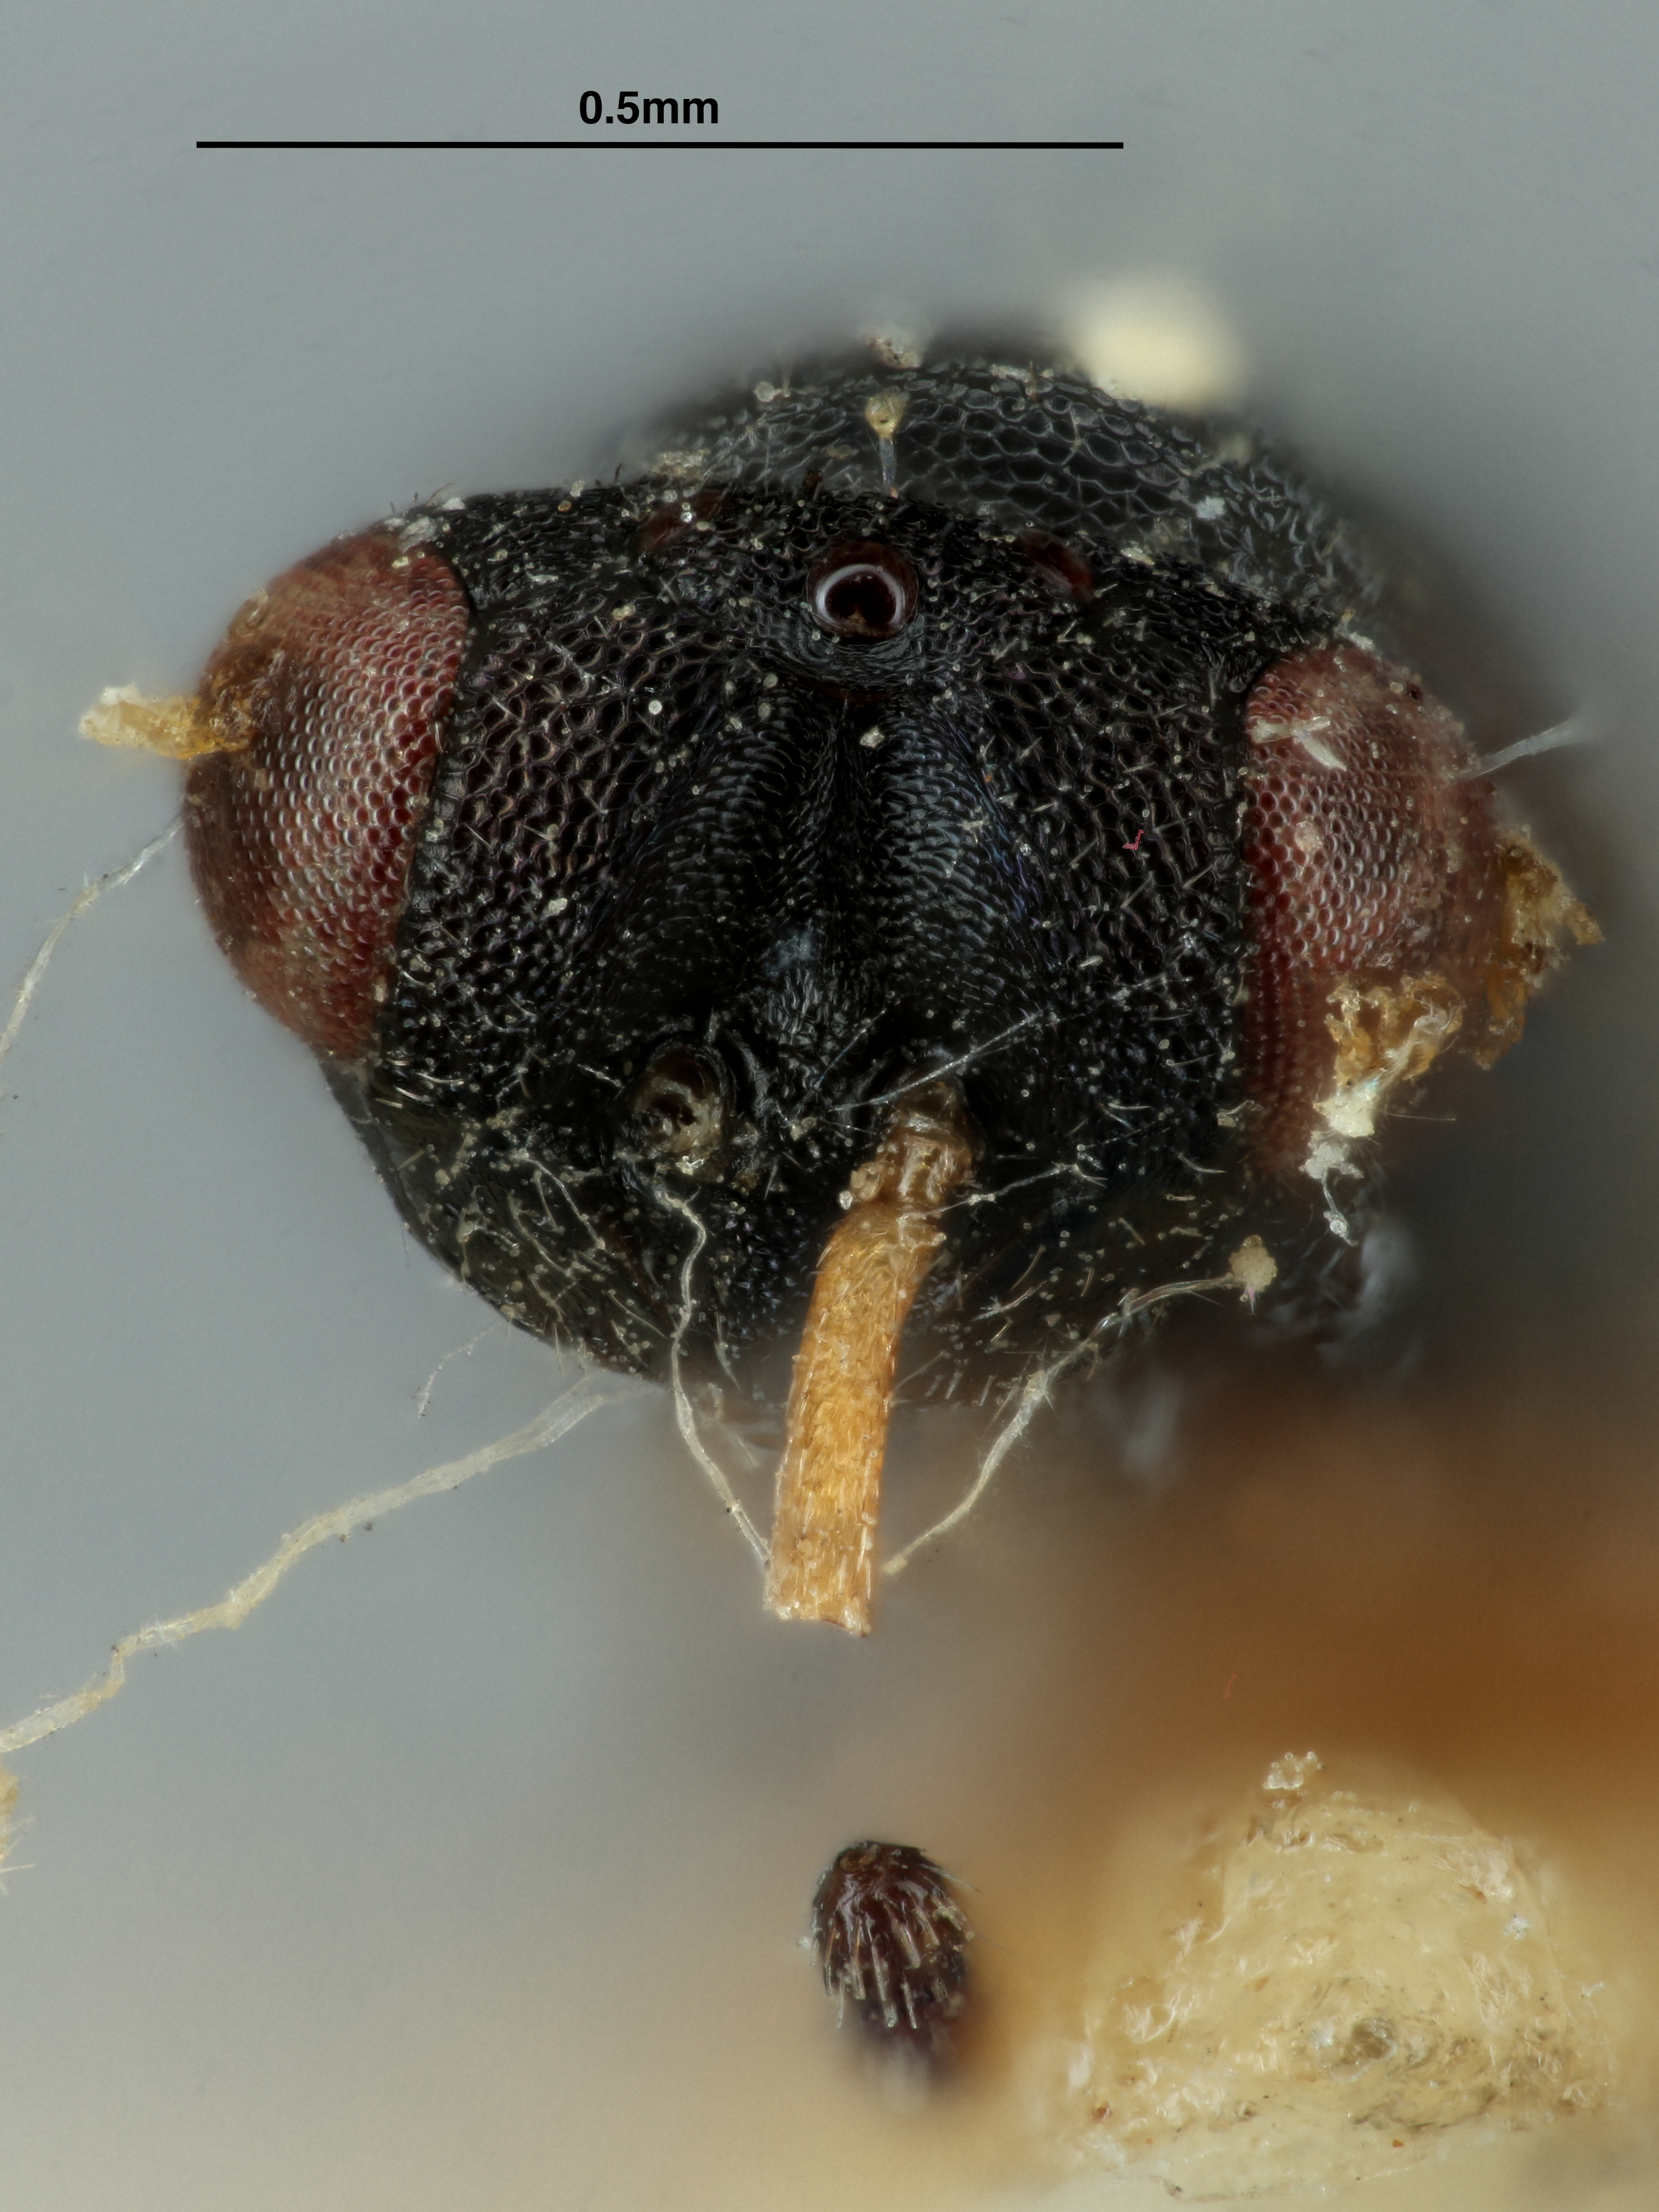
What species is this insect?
Gyrolasia nigrocyaneus
